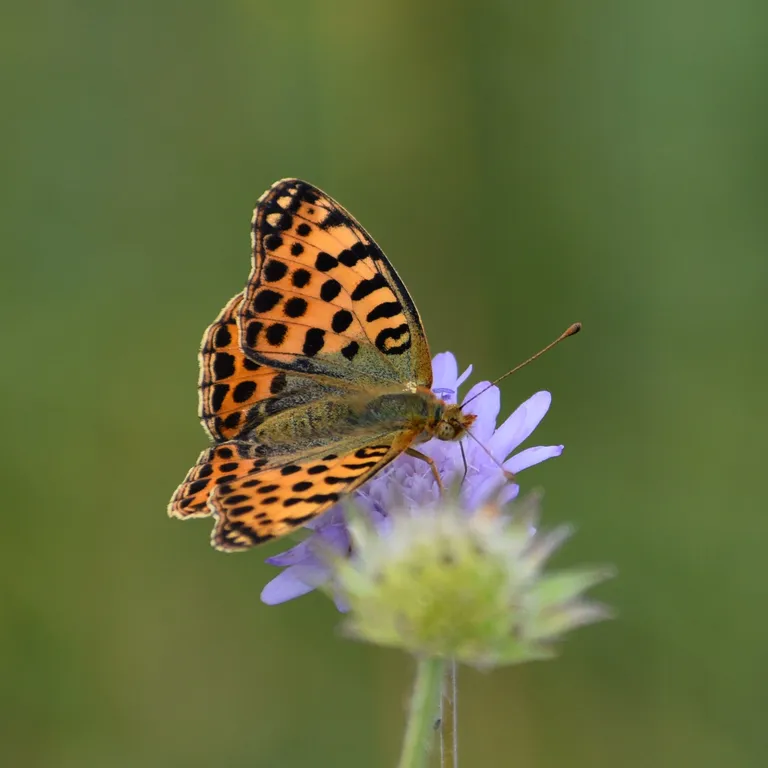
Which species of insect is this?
Issoria lathonia
